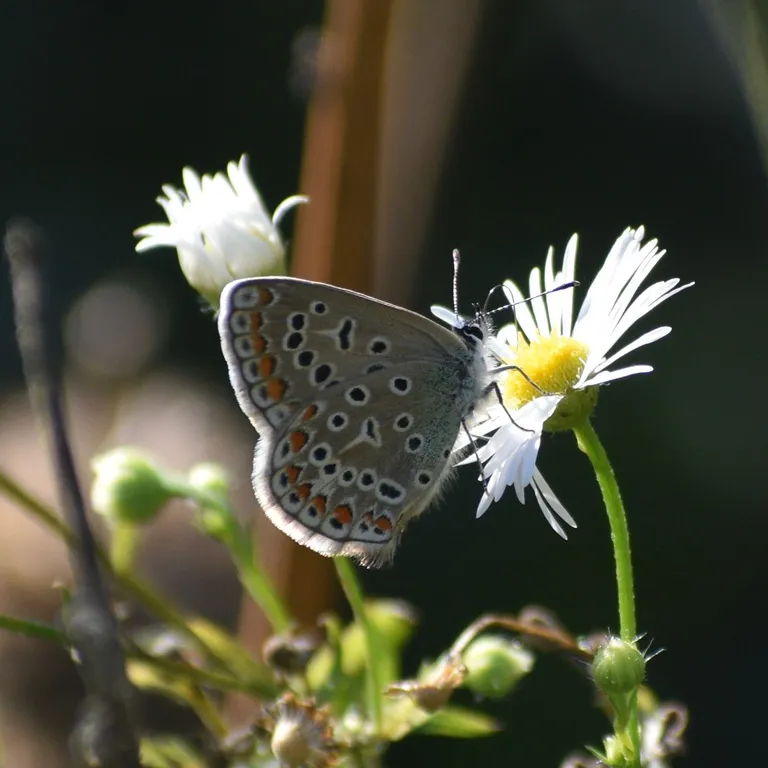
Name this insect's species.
Polyommatus icarus
